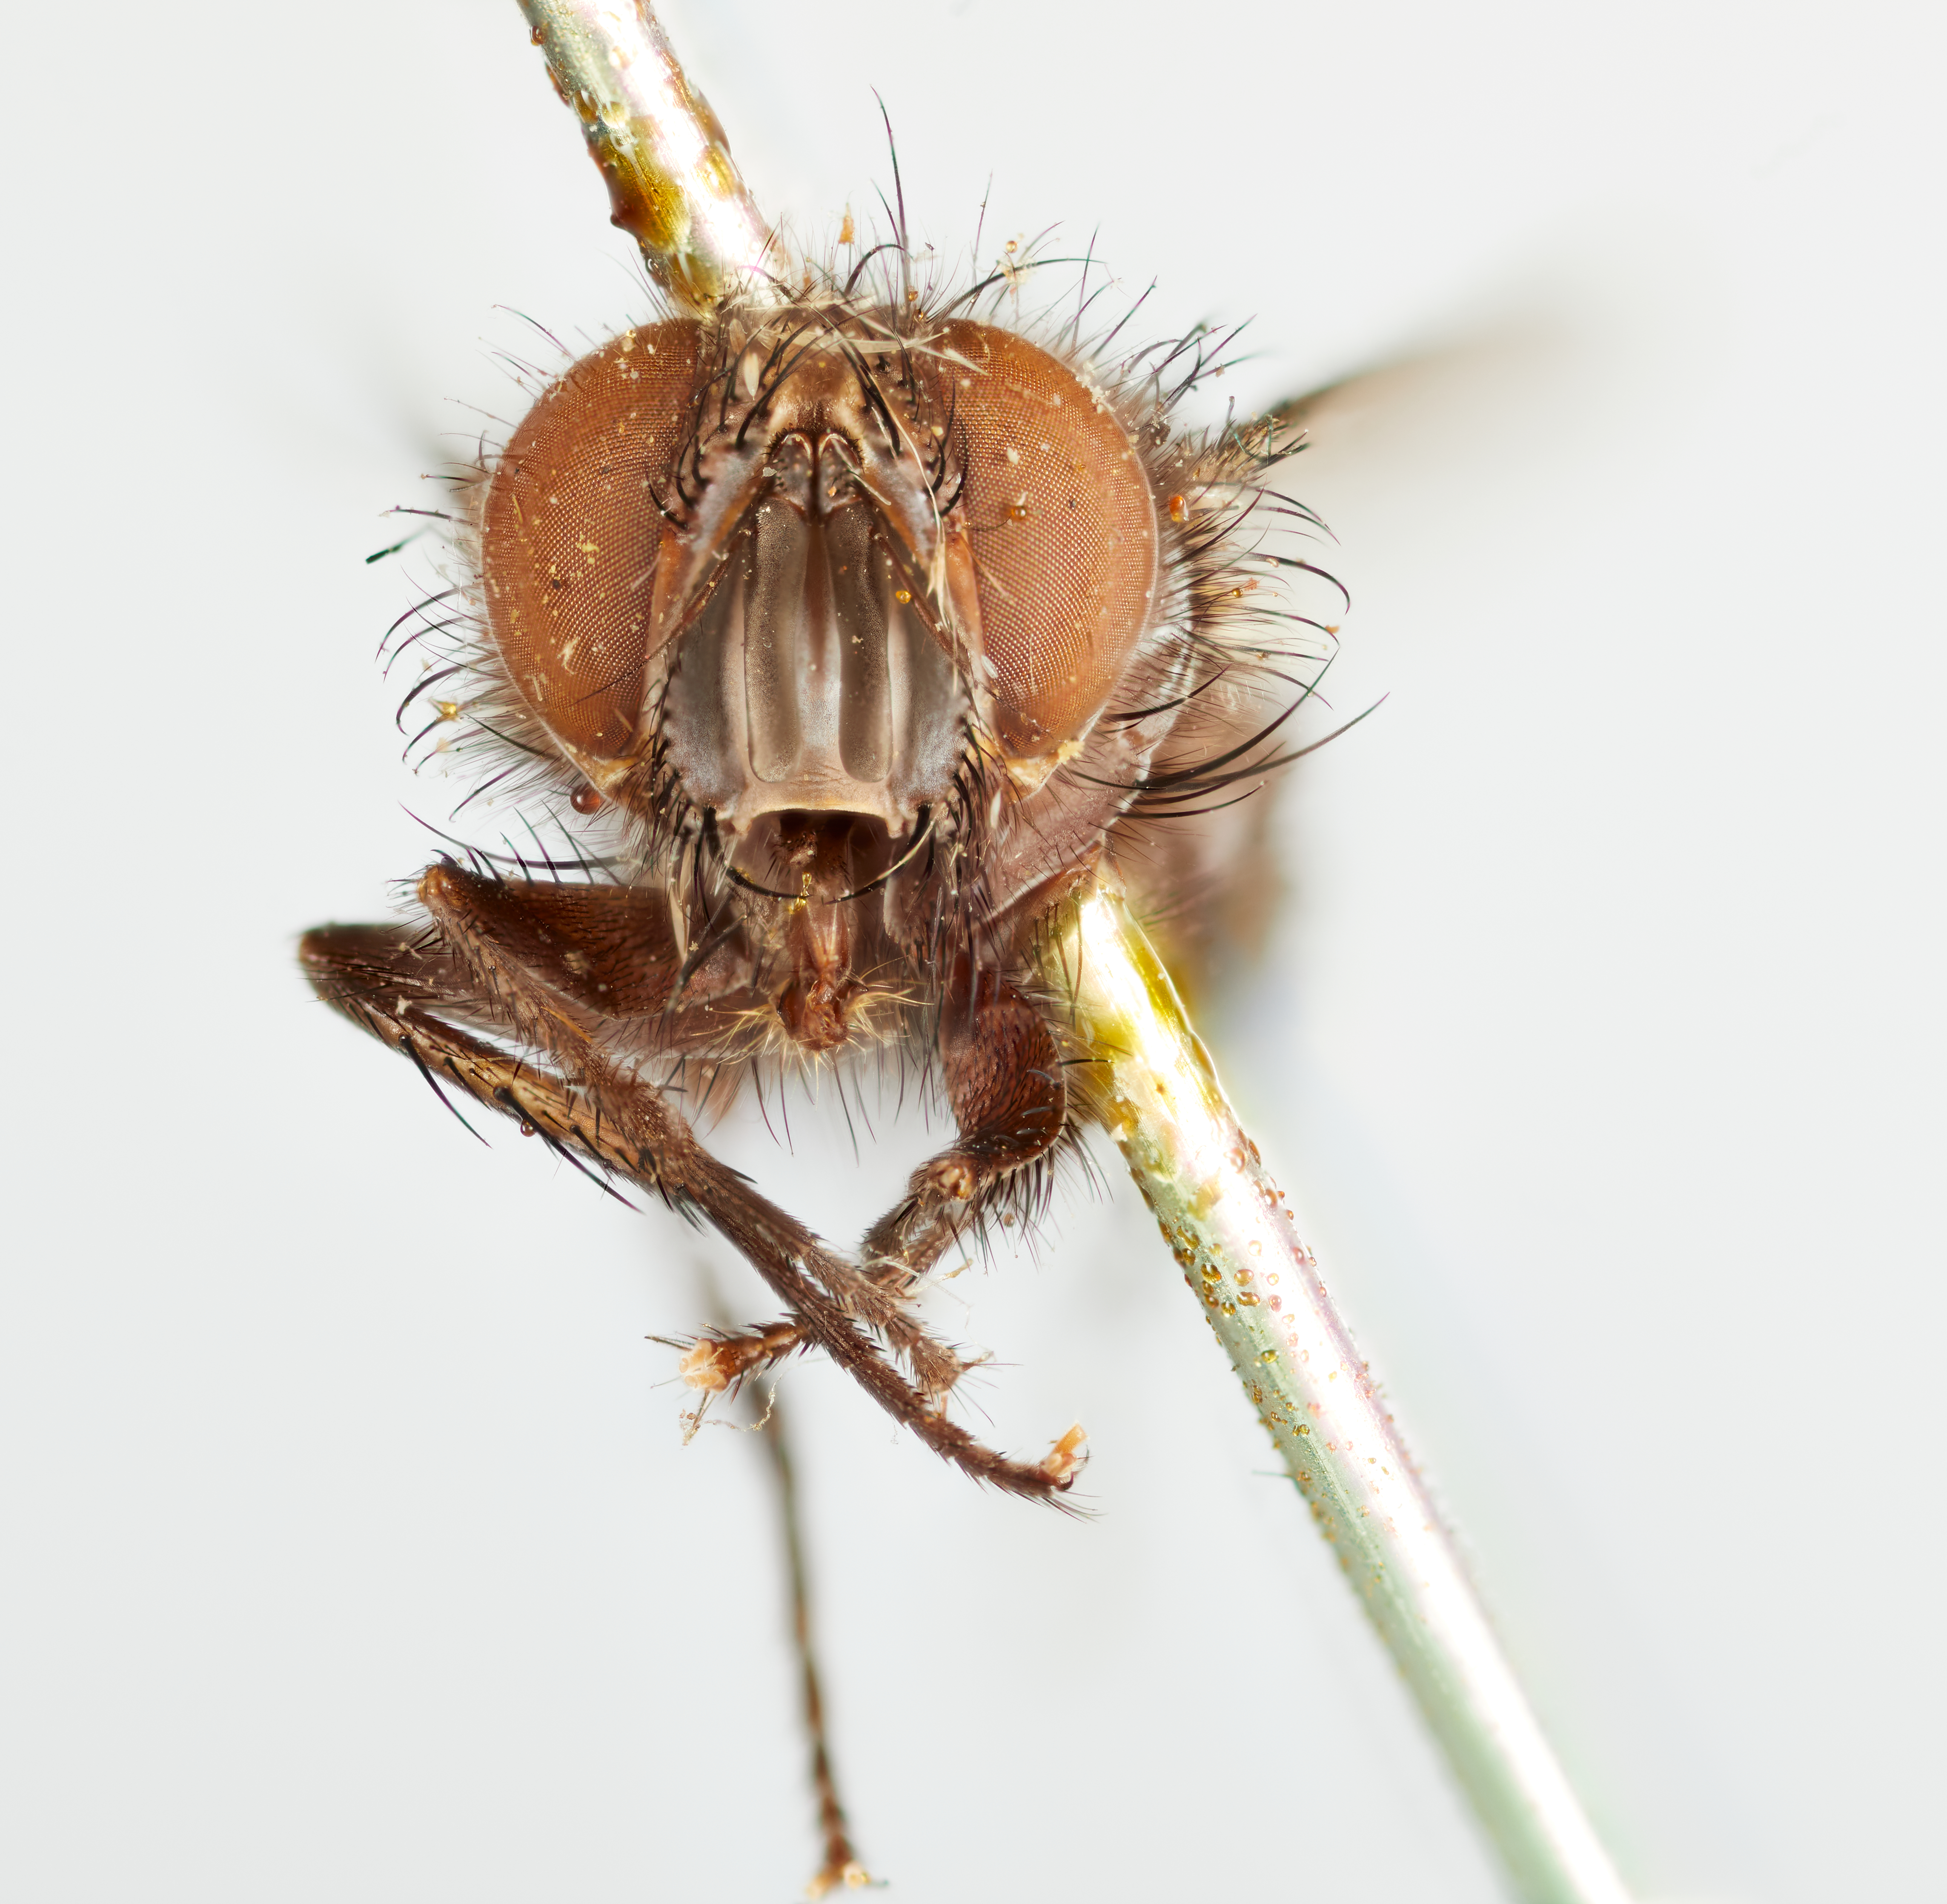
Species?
Phorocera sternalis
